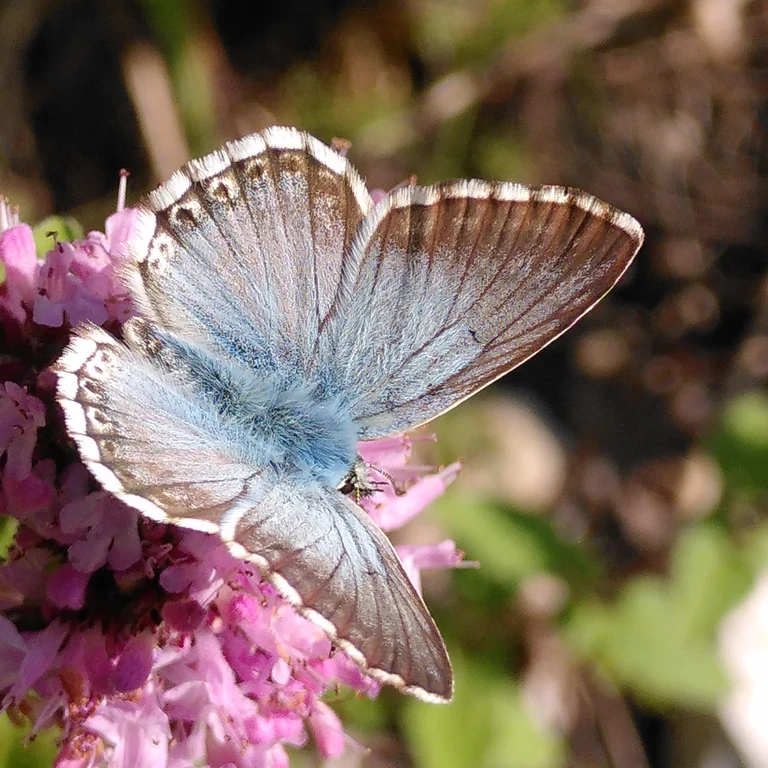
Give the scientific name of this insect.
Lysandra coridon
